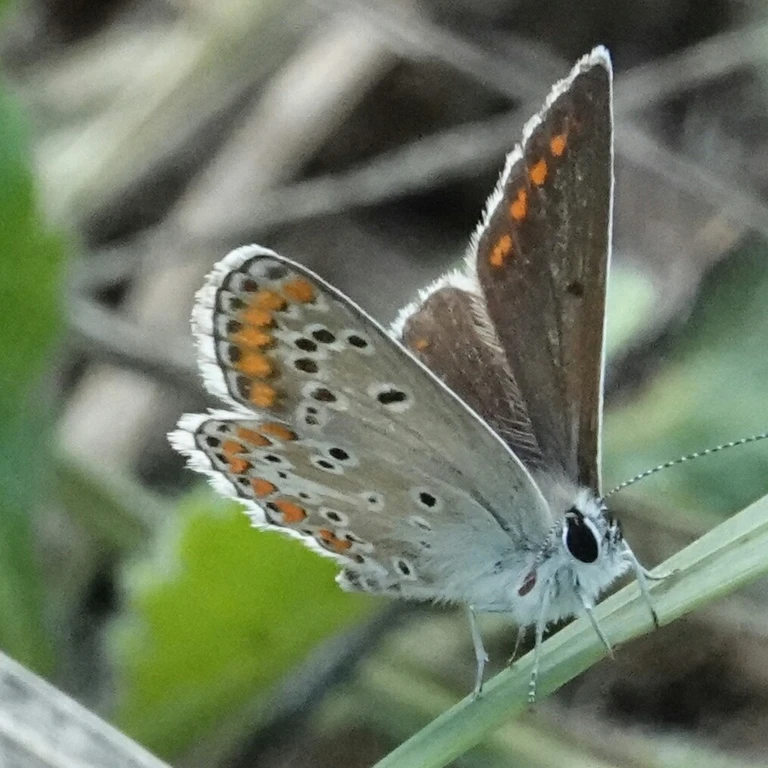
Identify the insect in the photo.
Aricia agestis/artaxerxes
